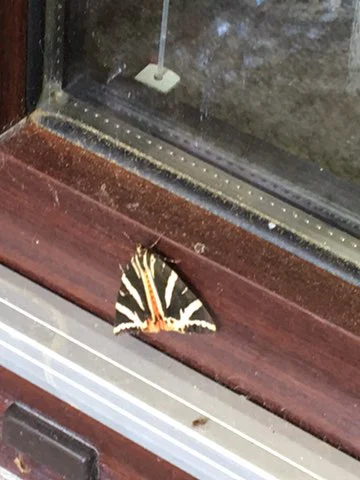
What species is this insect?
Euplagia quadripunctaria
